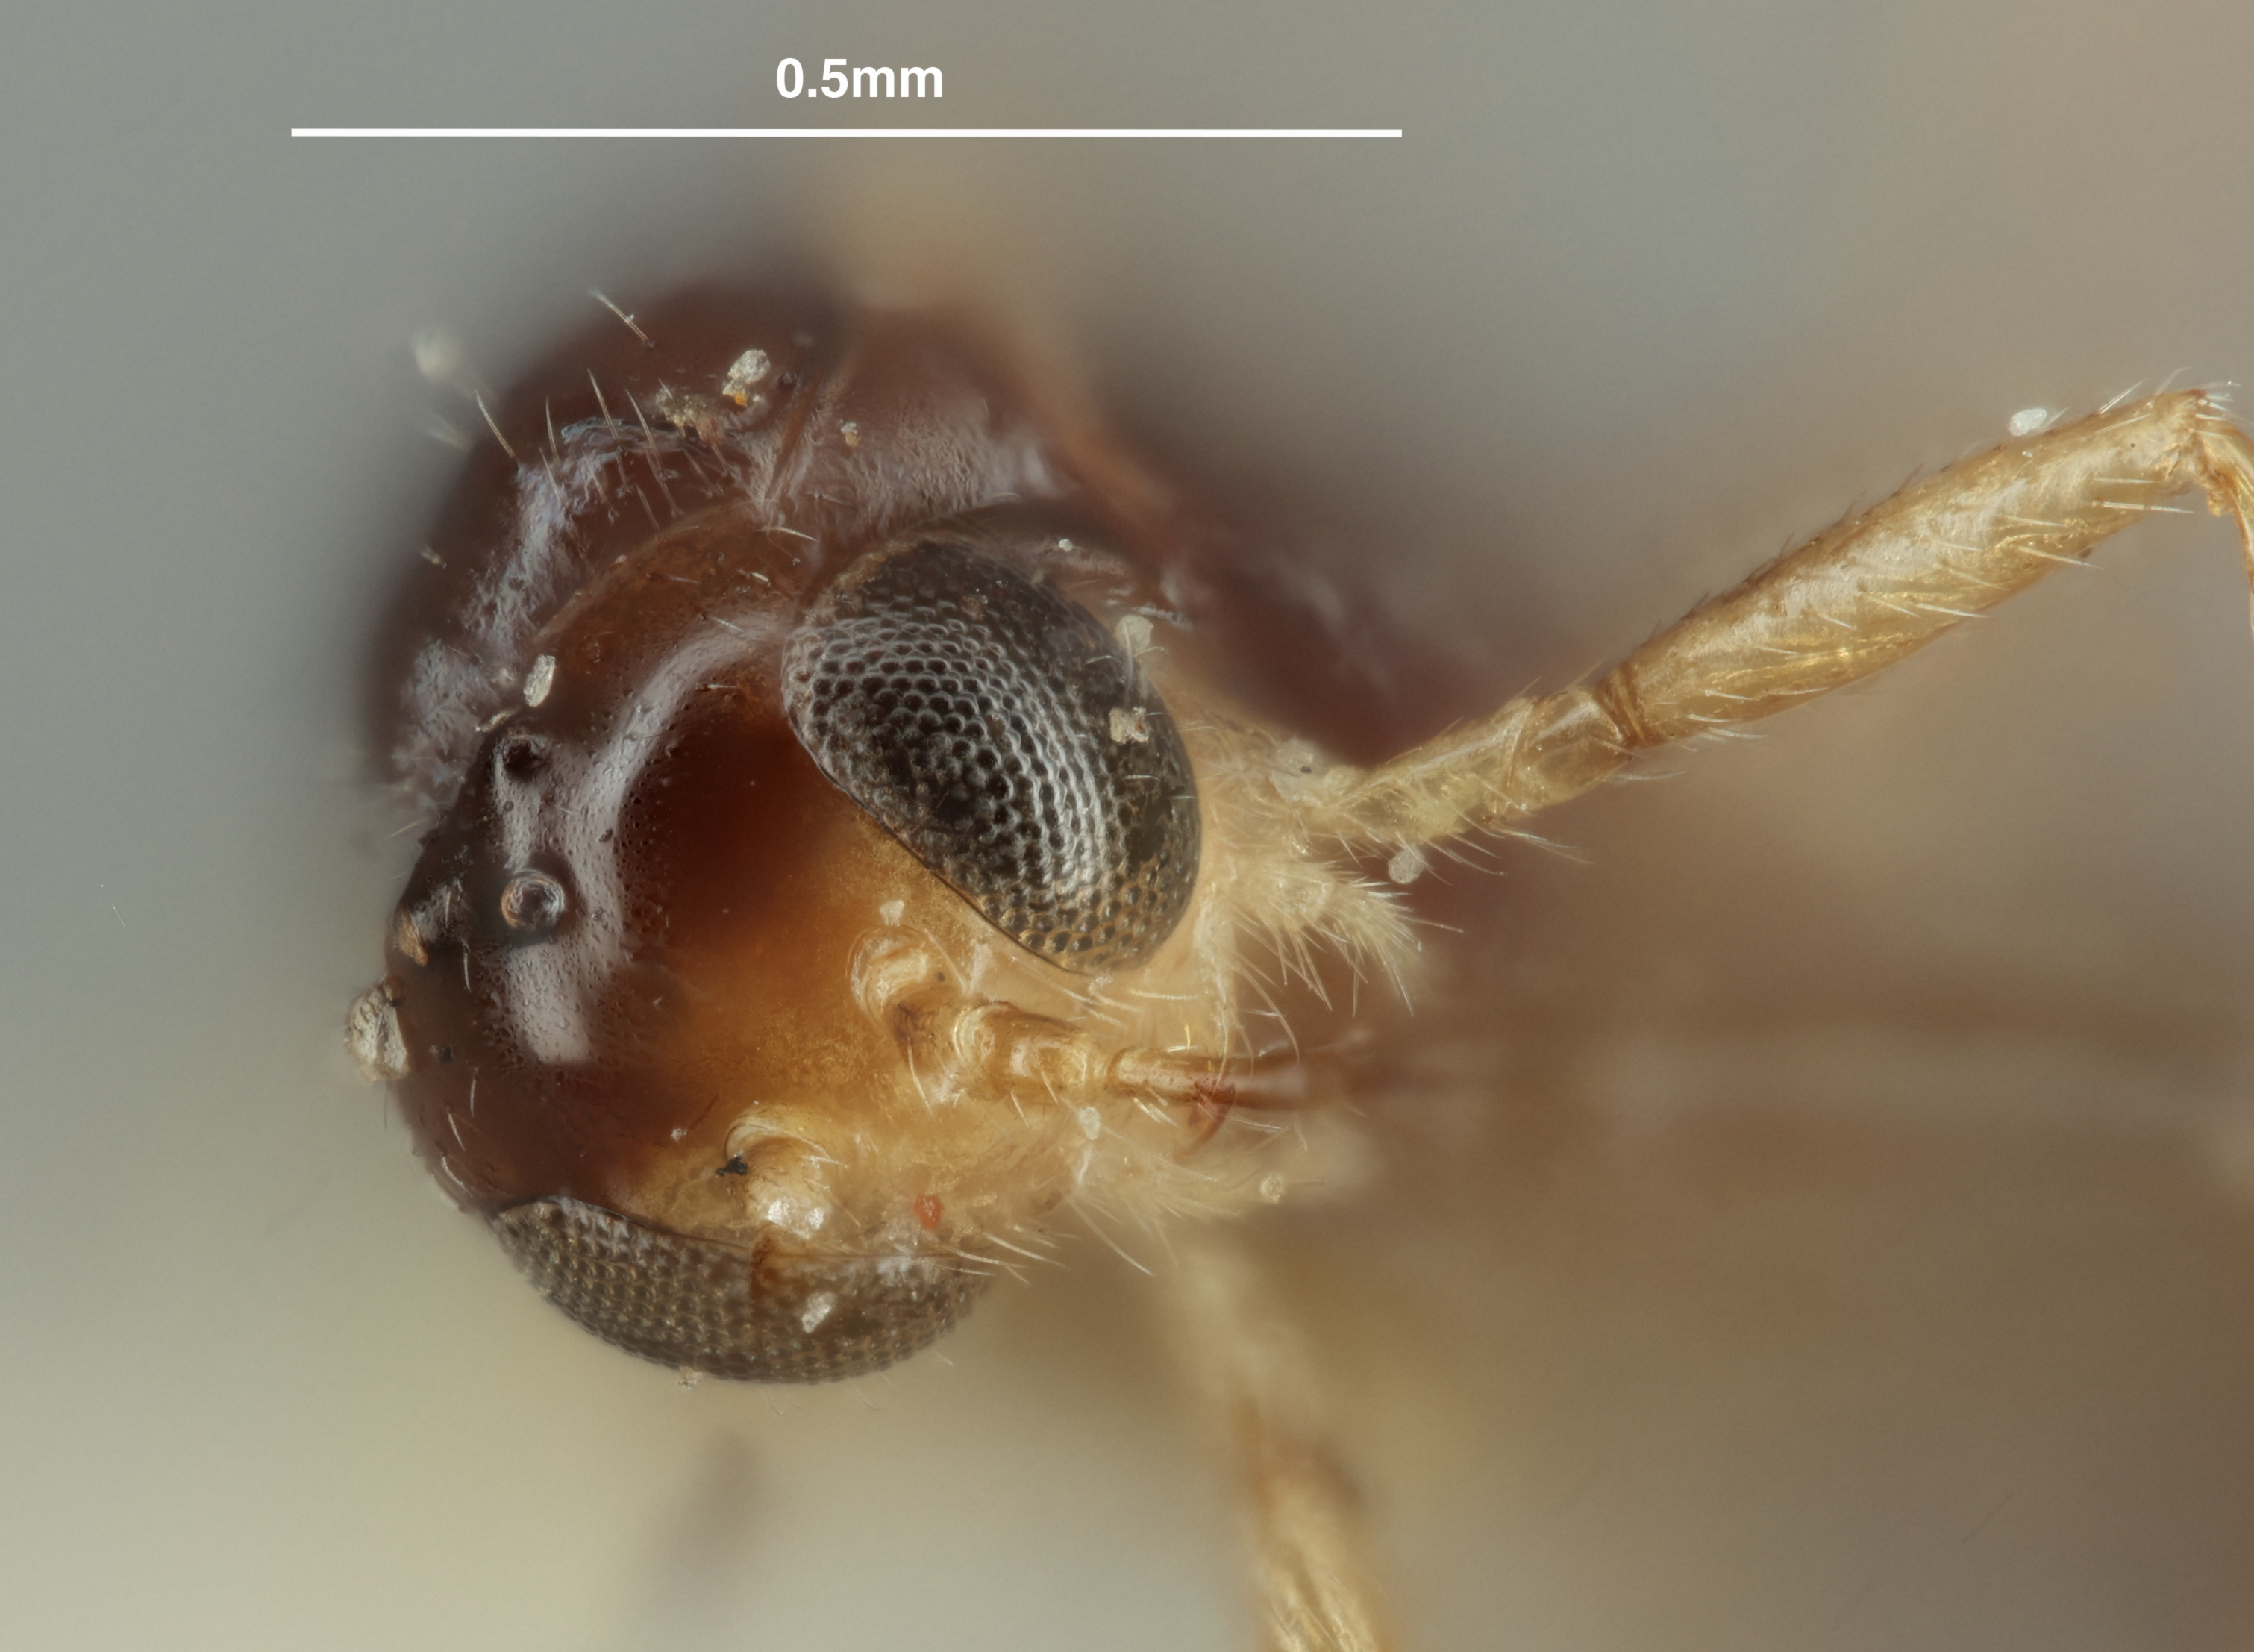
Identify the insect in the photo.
Trioxys artemisiarum
